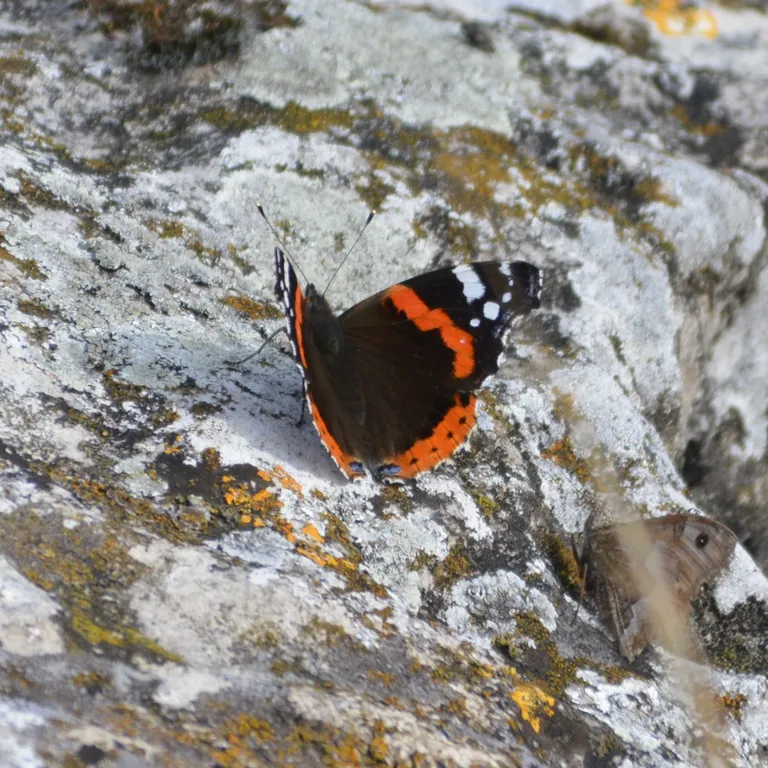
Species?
Vanessa atalanta
